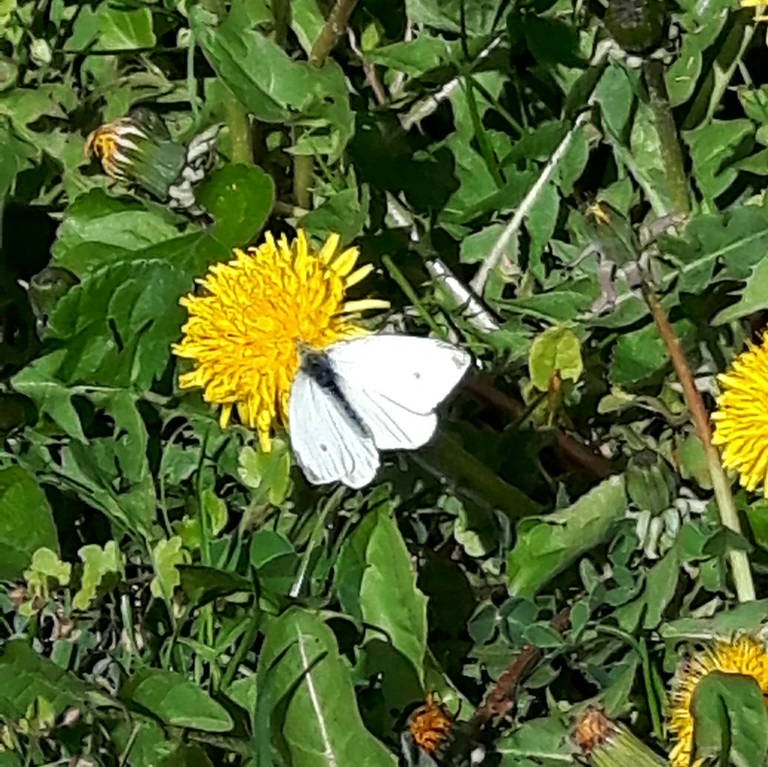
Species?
Pieris rapae
